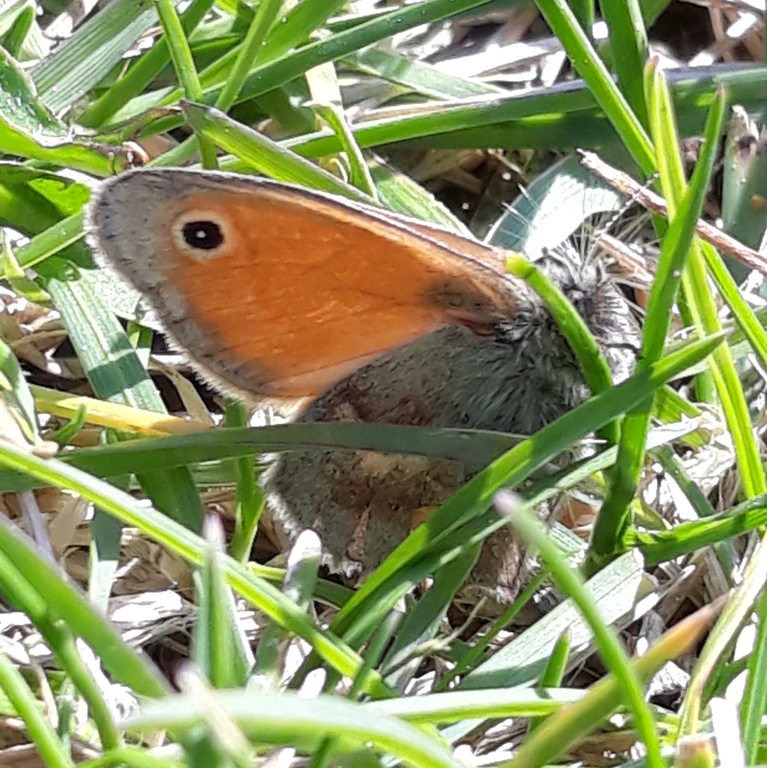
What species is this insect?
Coenonympha pamphilus
